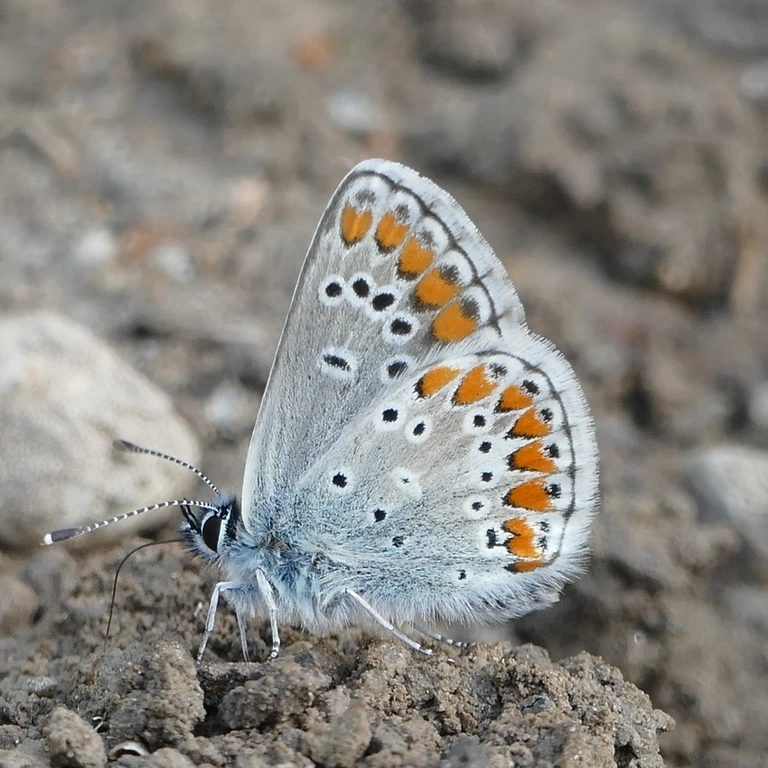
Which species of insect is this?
Aricia agestis/artaxerxes
